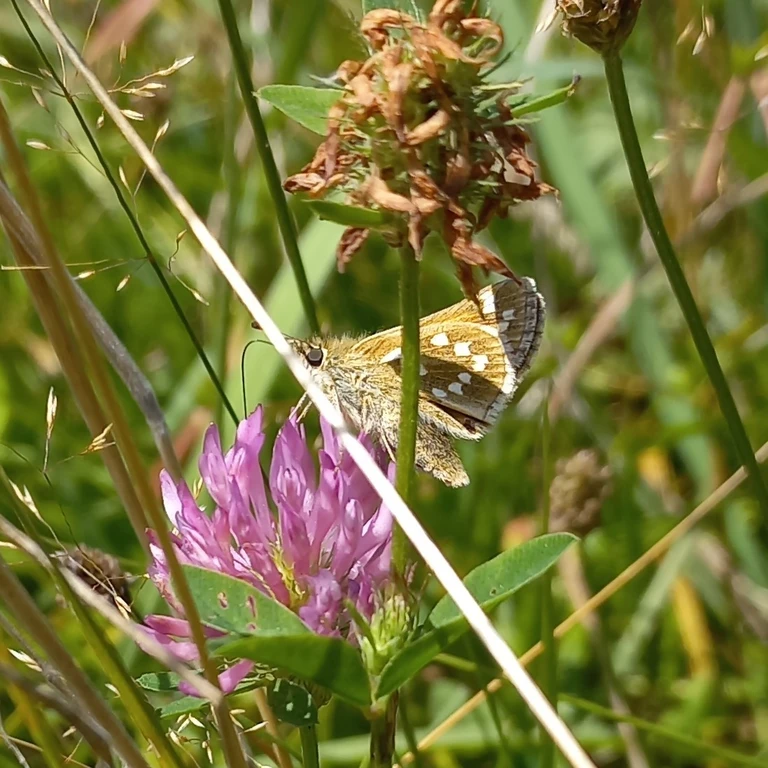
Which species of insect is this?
Hesperia comma
